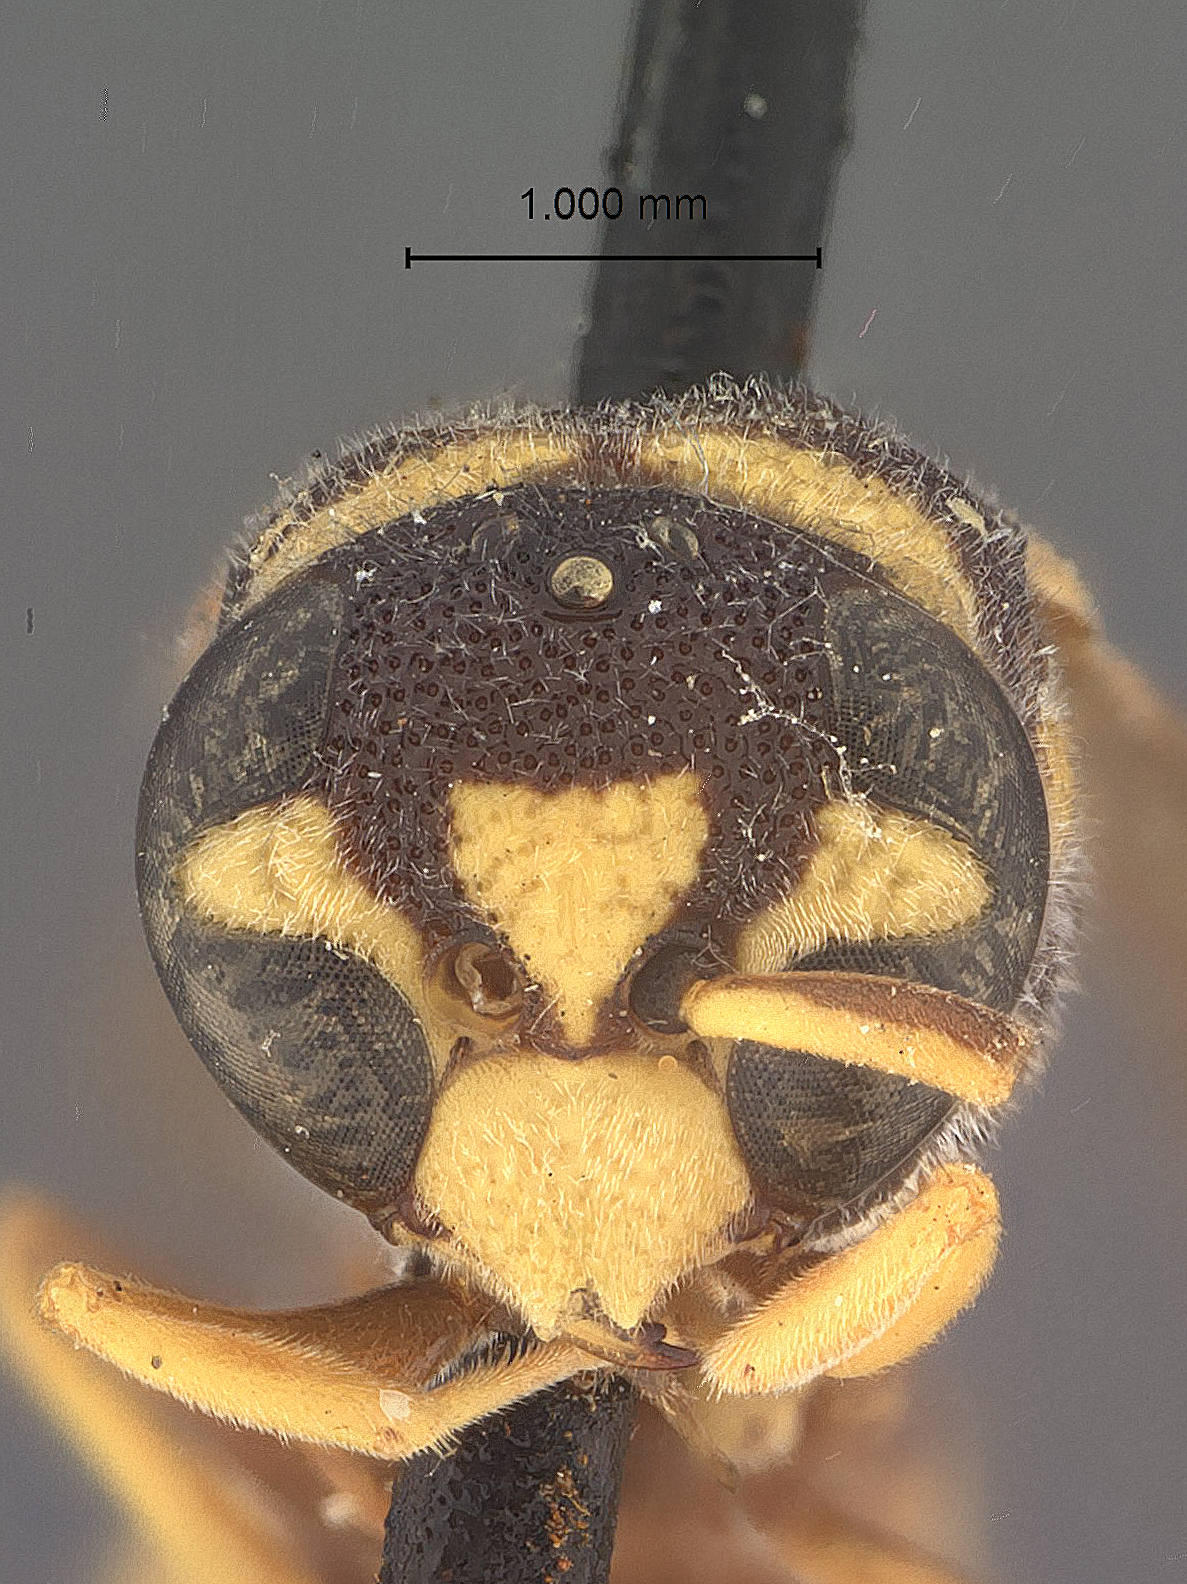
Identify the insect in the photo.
Antepipona brunneola
